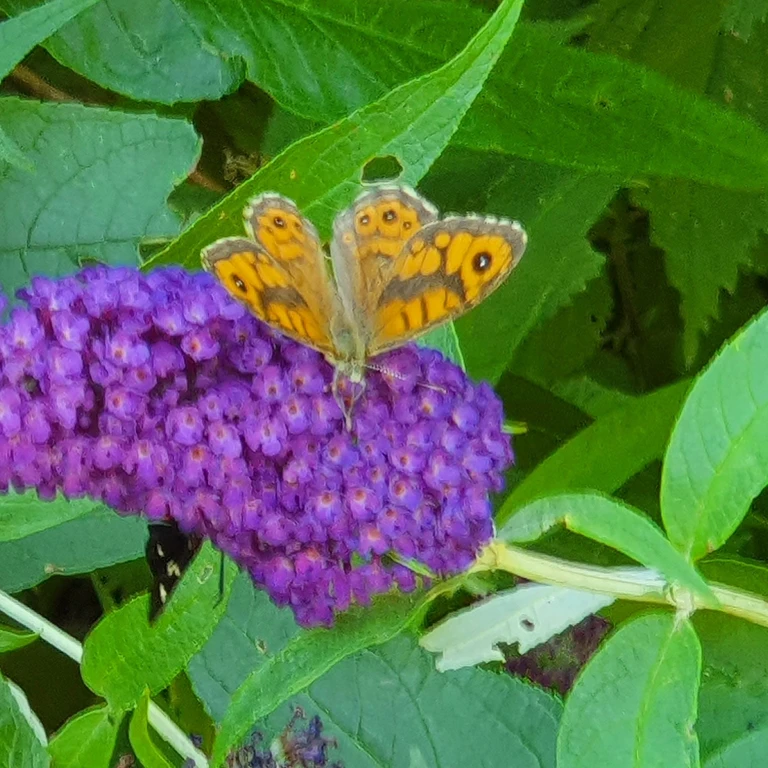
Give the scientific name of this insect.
Lasiommata megera (also Pararge megera)
